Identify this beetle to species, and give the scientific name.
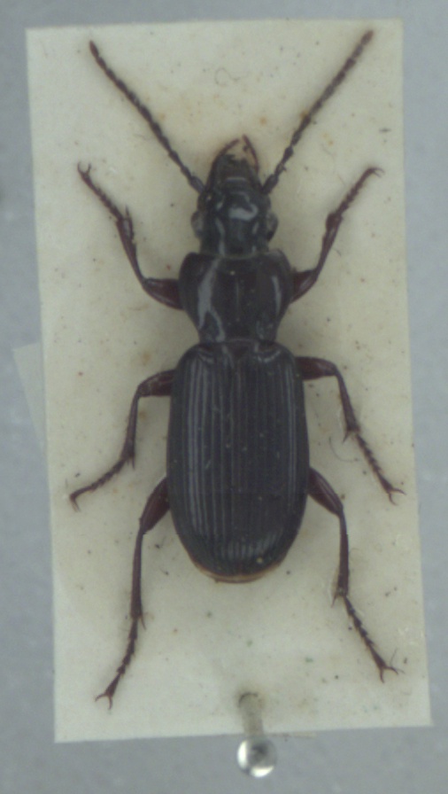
Pterostichus macer
